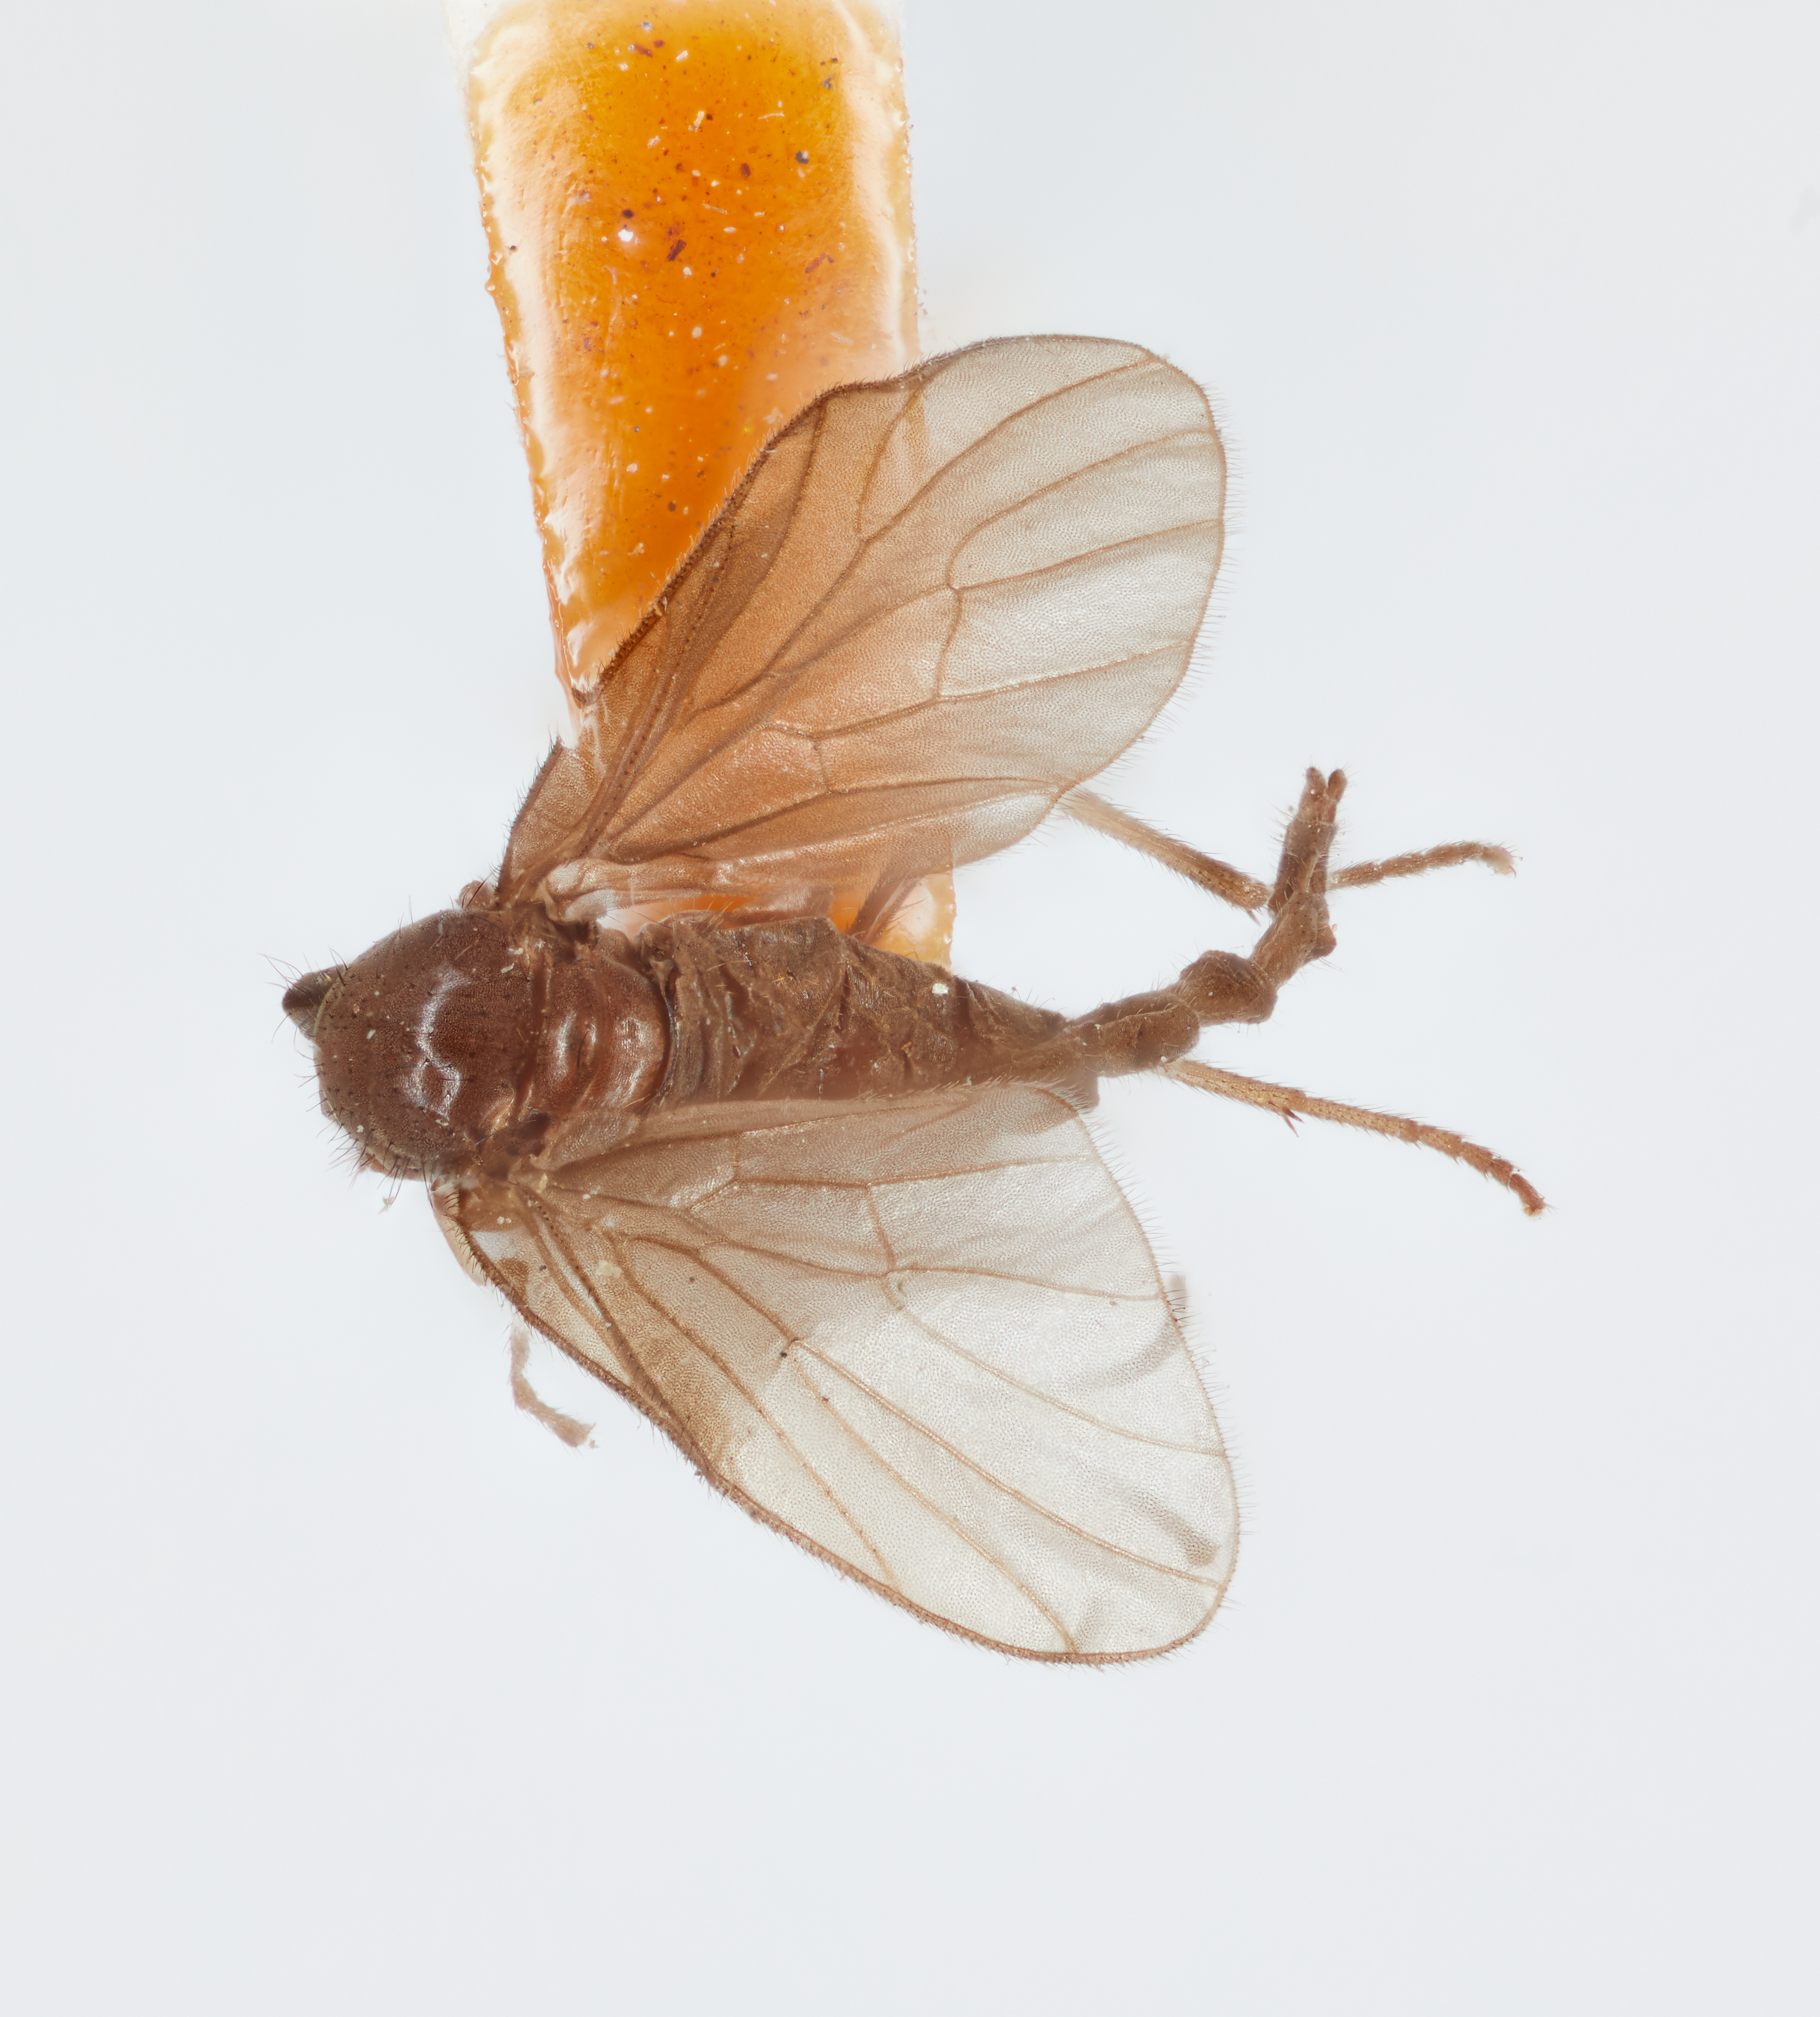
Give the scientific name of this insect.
Misgomyia obscura
